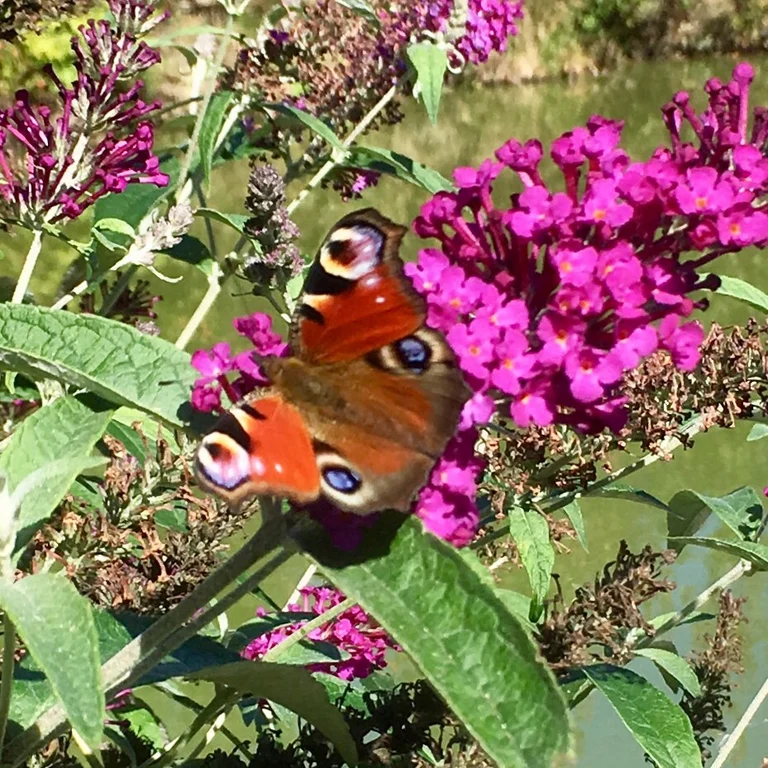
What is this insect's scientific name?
Aglais io
